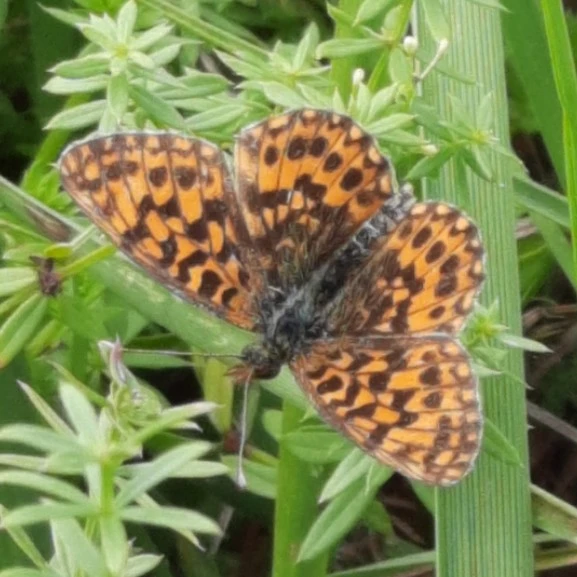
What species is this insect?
Boloria dia
